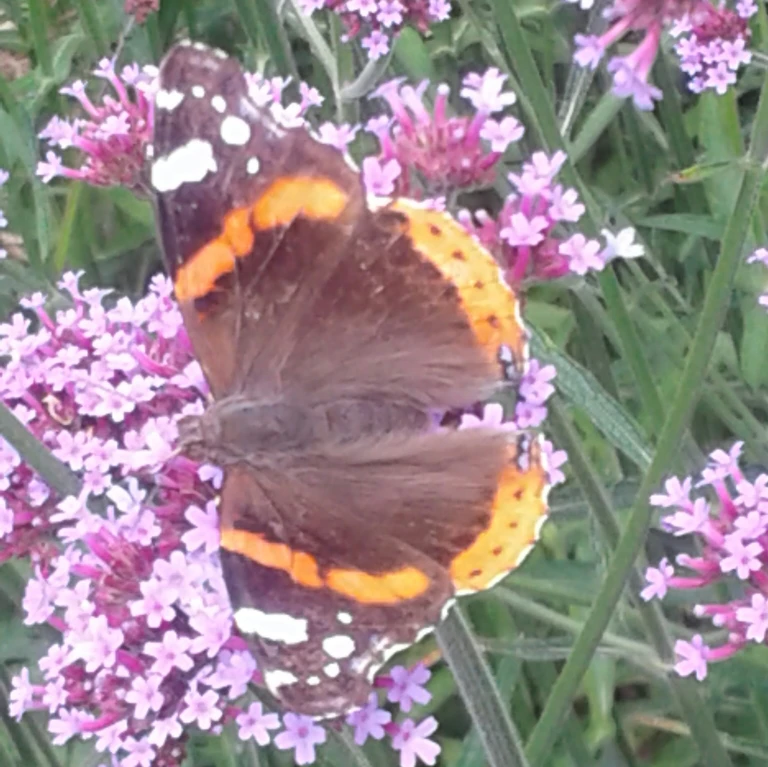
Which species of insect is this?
Vanessa atalanta
